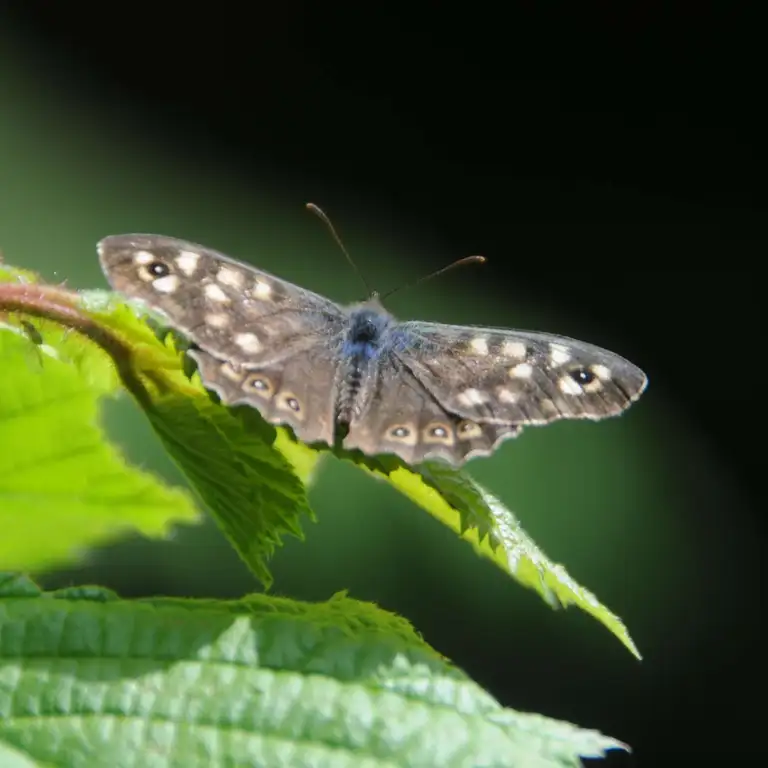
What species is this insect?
Pararge aegeria
